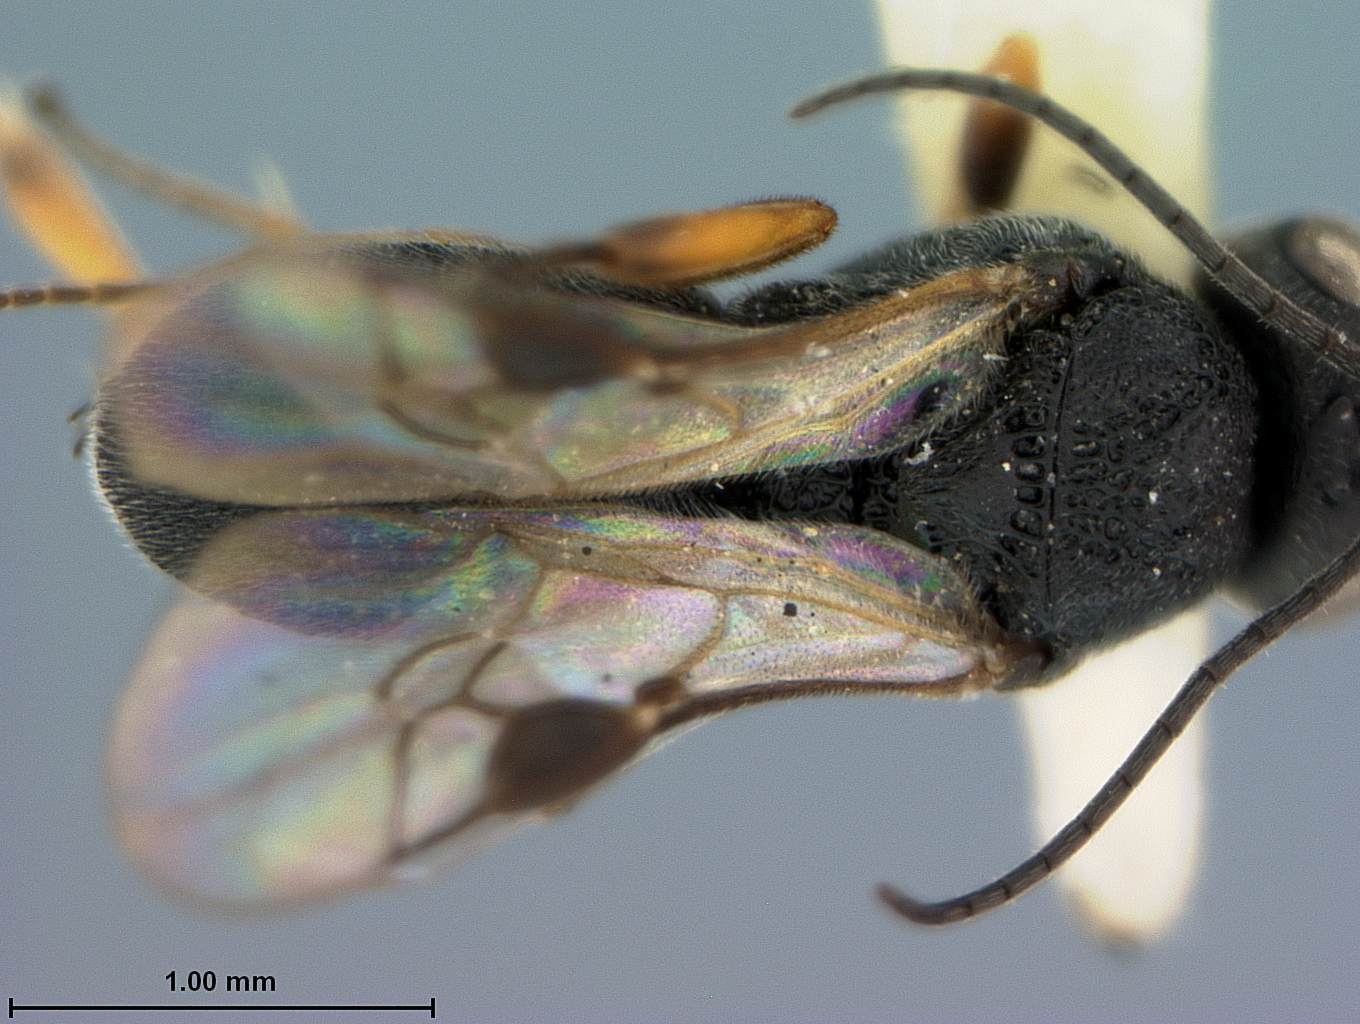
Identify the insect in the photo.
Chelonus petrovae
